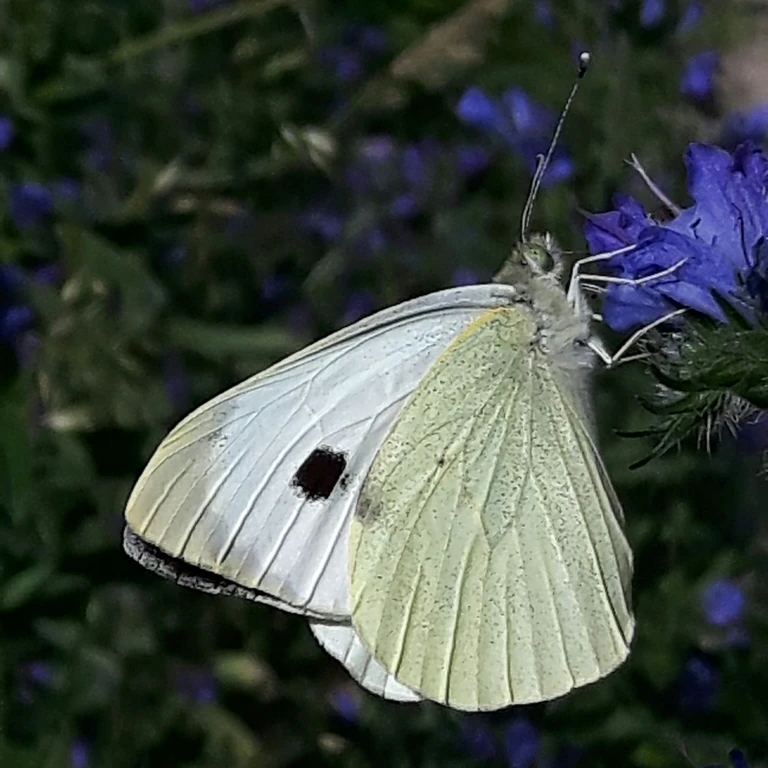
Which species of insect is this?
Pieris brassicae
